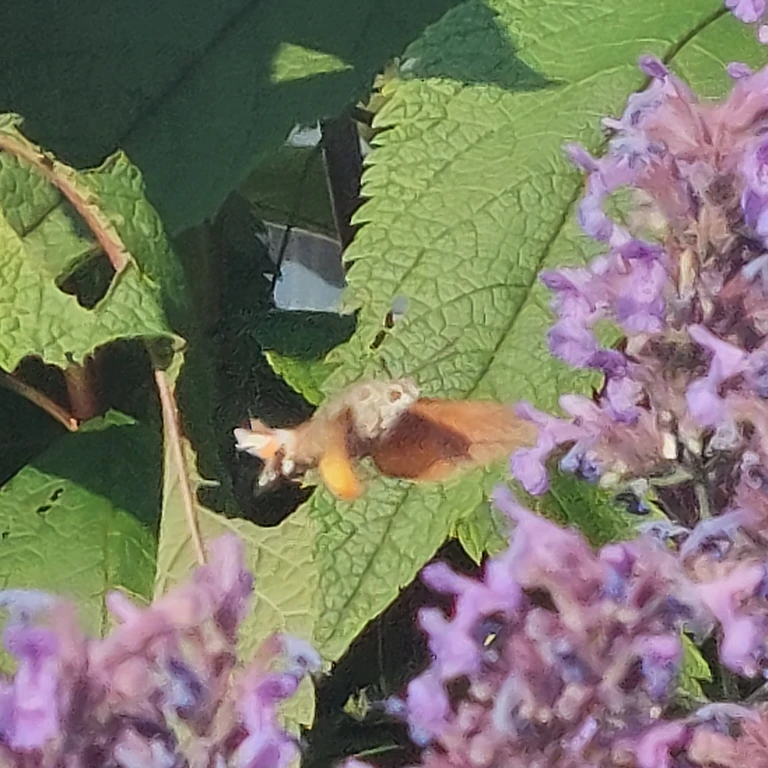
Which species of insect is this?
Macroglossum stellatarum
